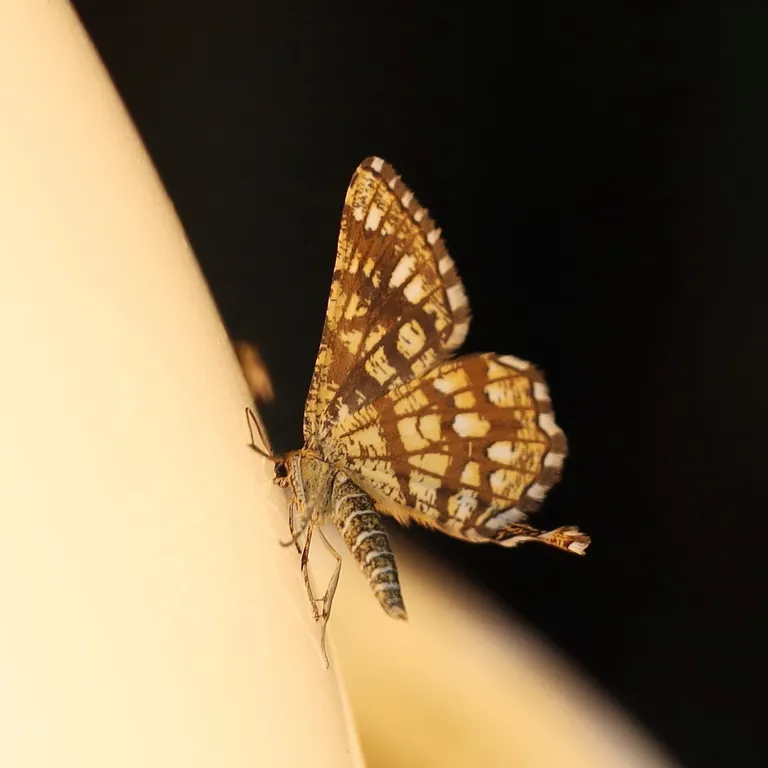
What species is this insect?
Chiasmia clathrata
